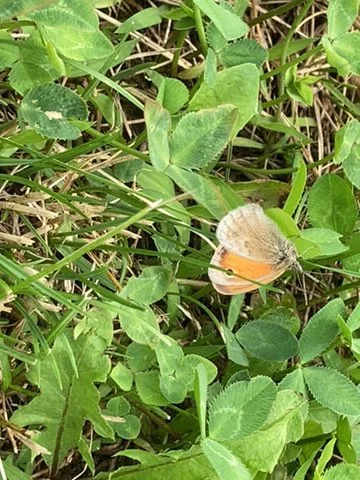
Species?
Coenonympha pamphilus
